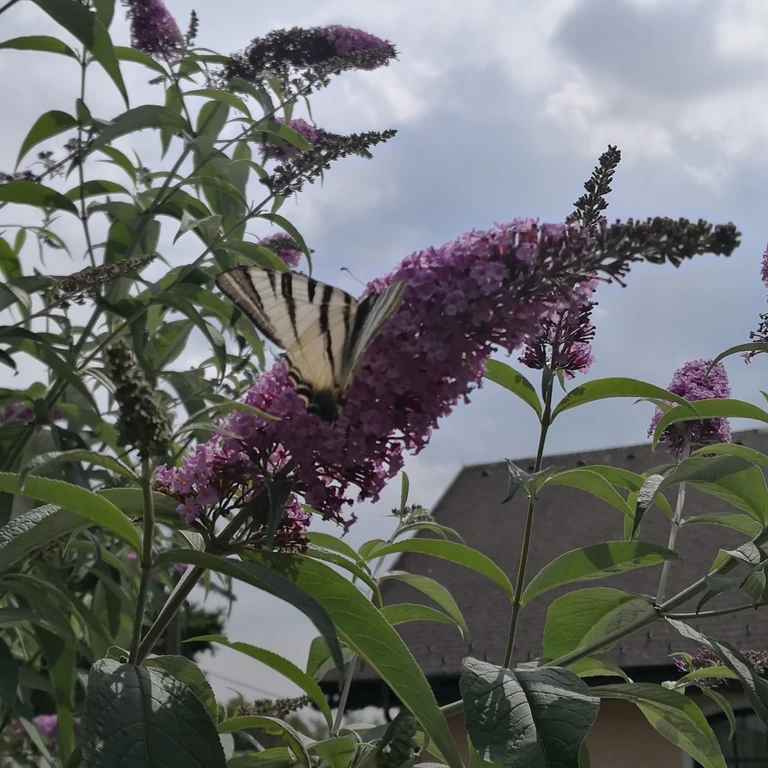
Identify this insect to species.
Iphiclides podalirius
